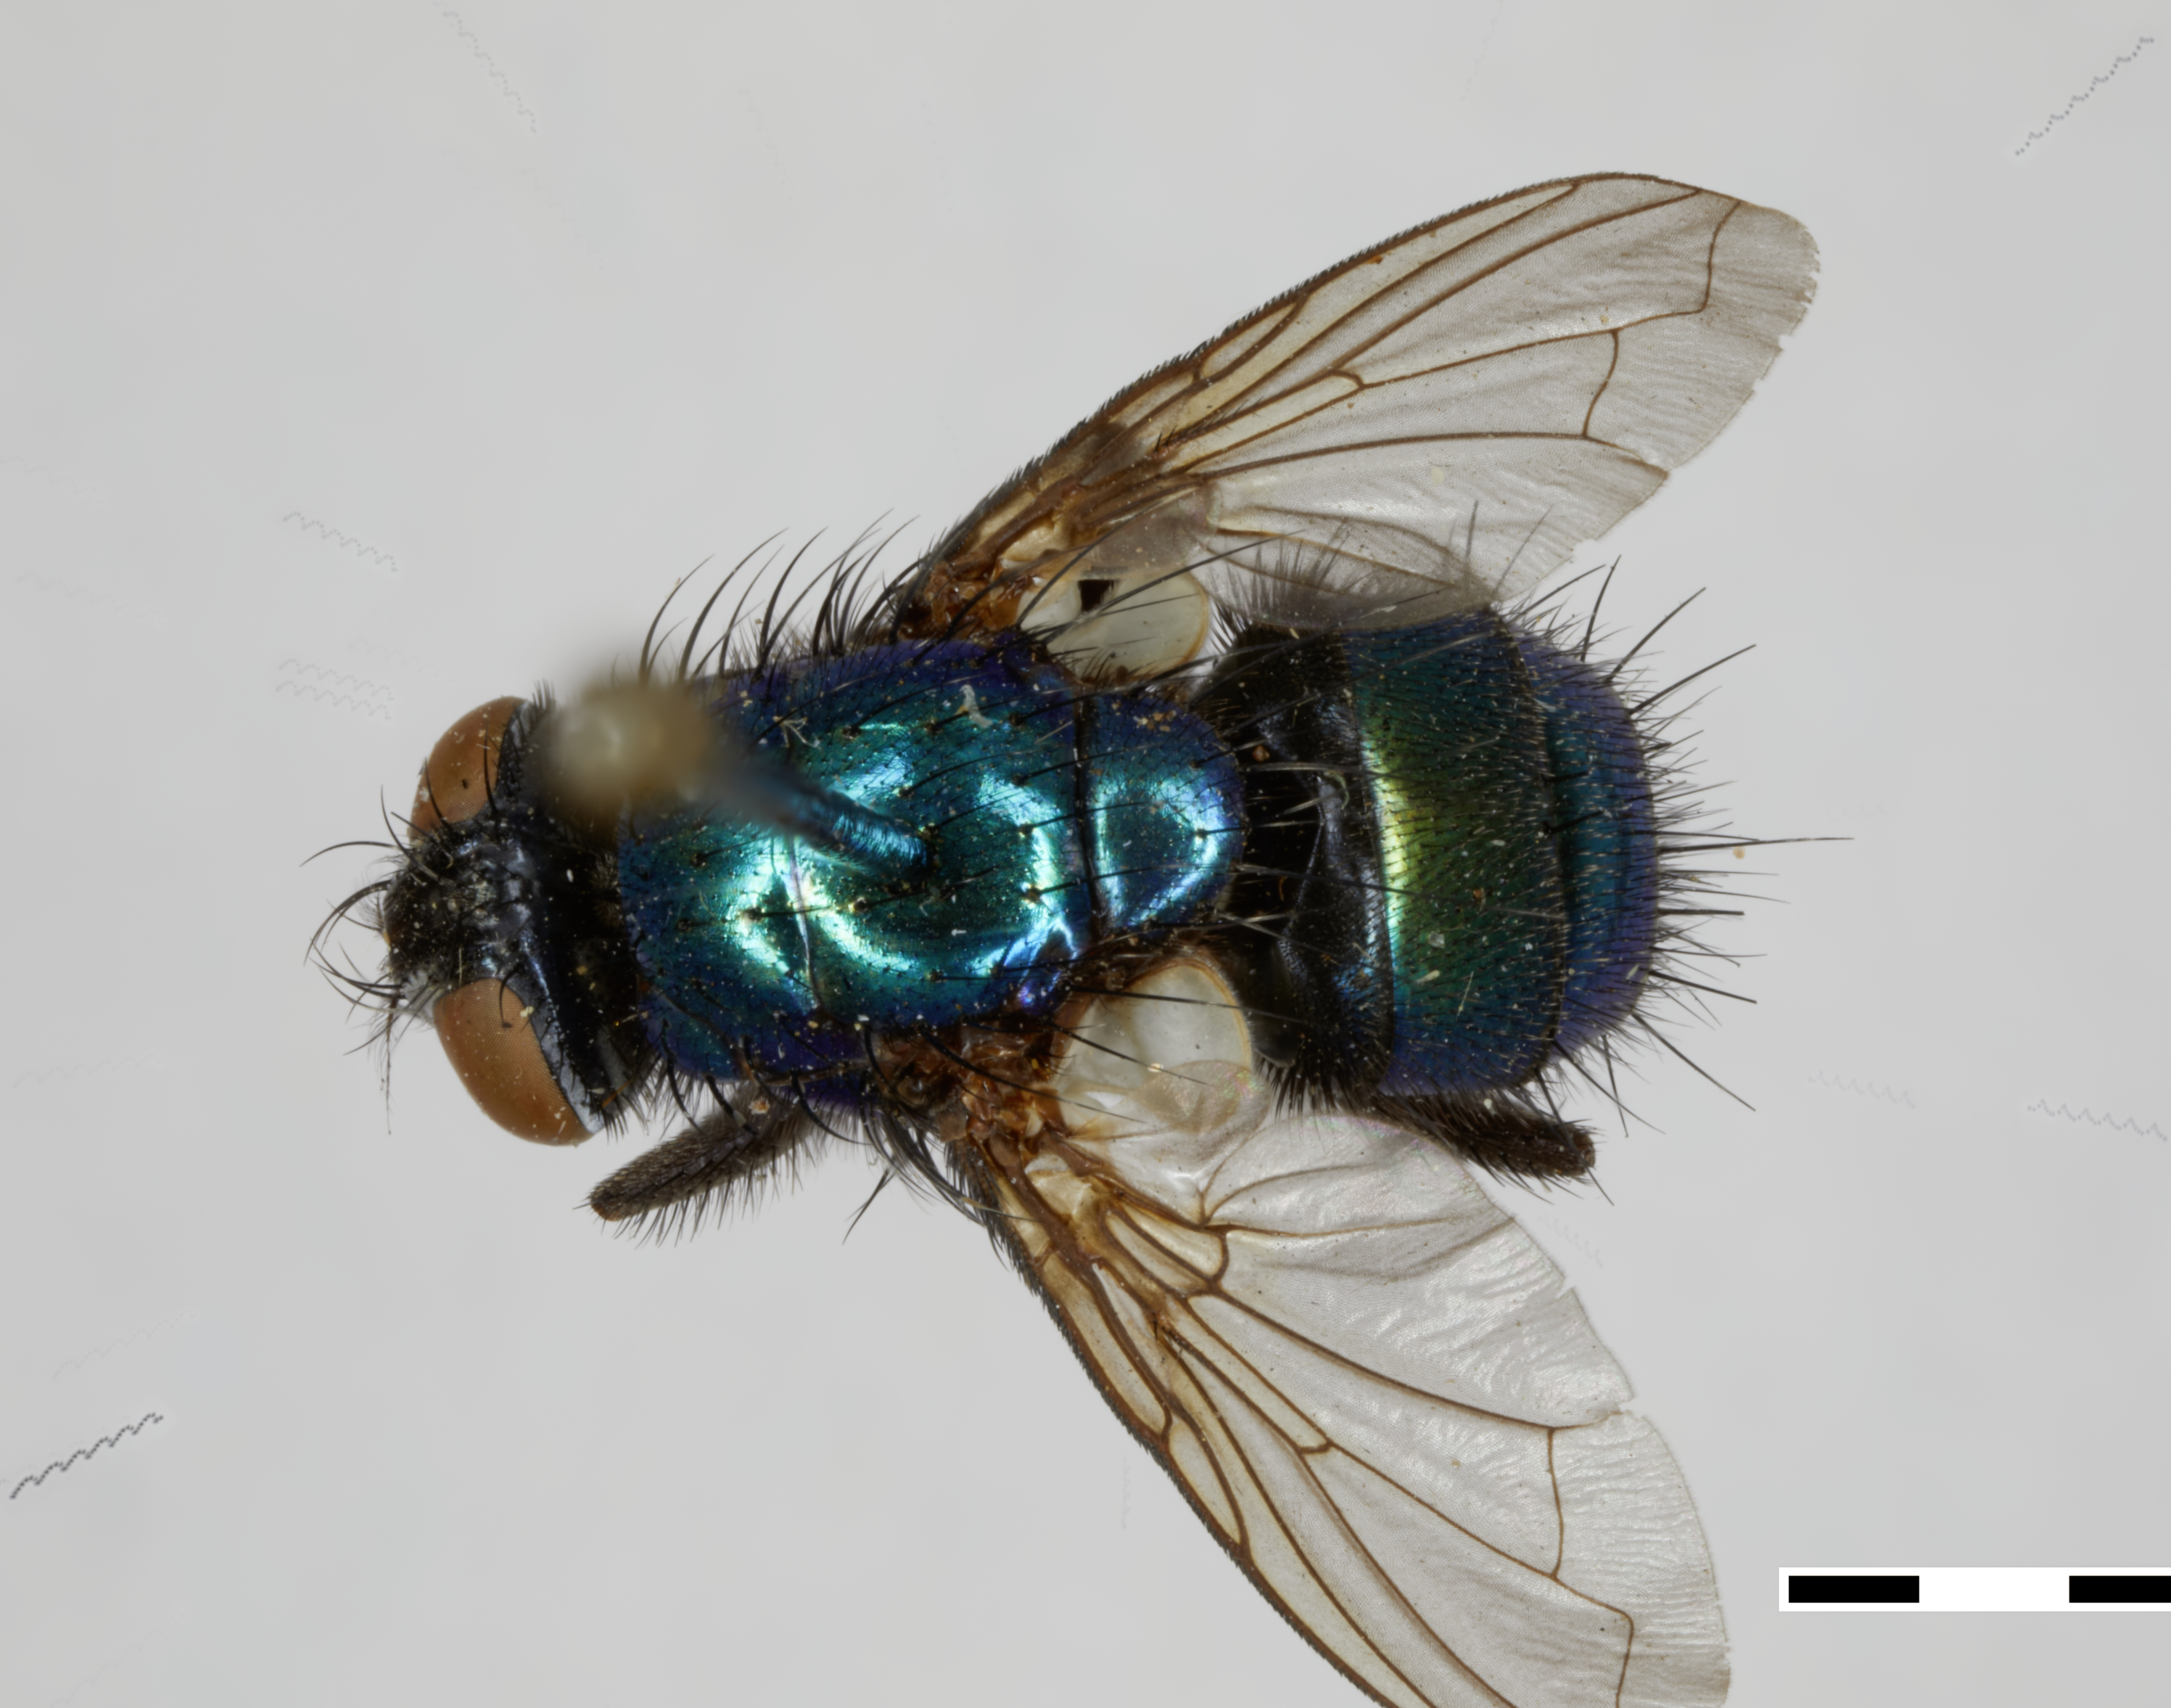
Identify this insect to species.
Bufolucilia elongata (also Lucilia elongata)
